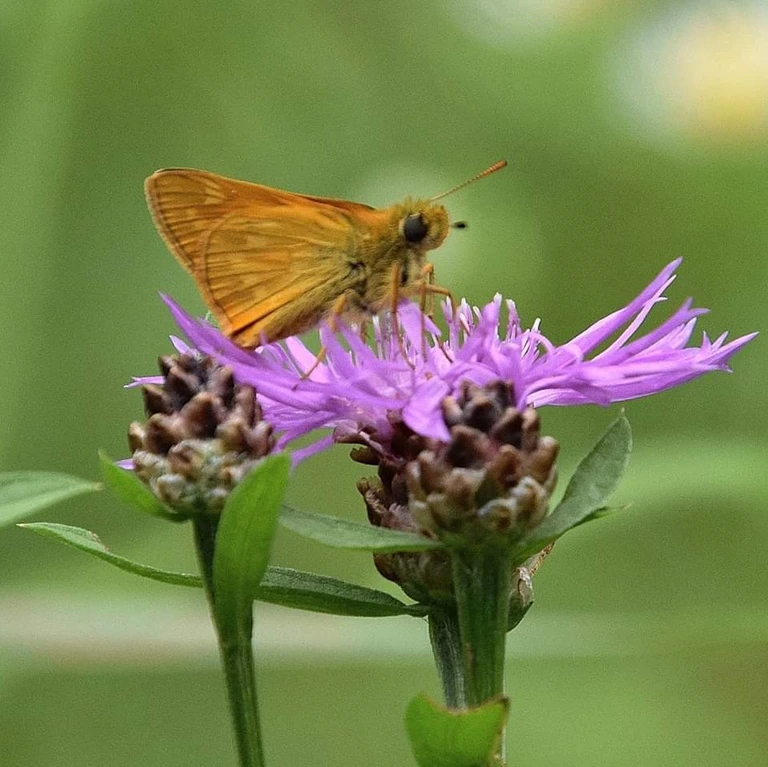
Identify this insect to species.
Ochlodes sylvanus (also Ochlodes venata)
